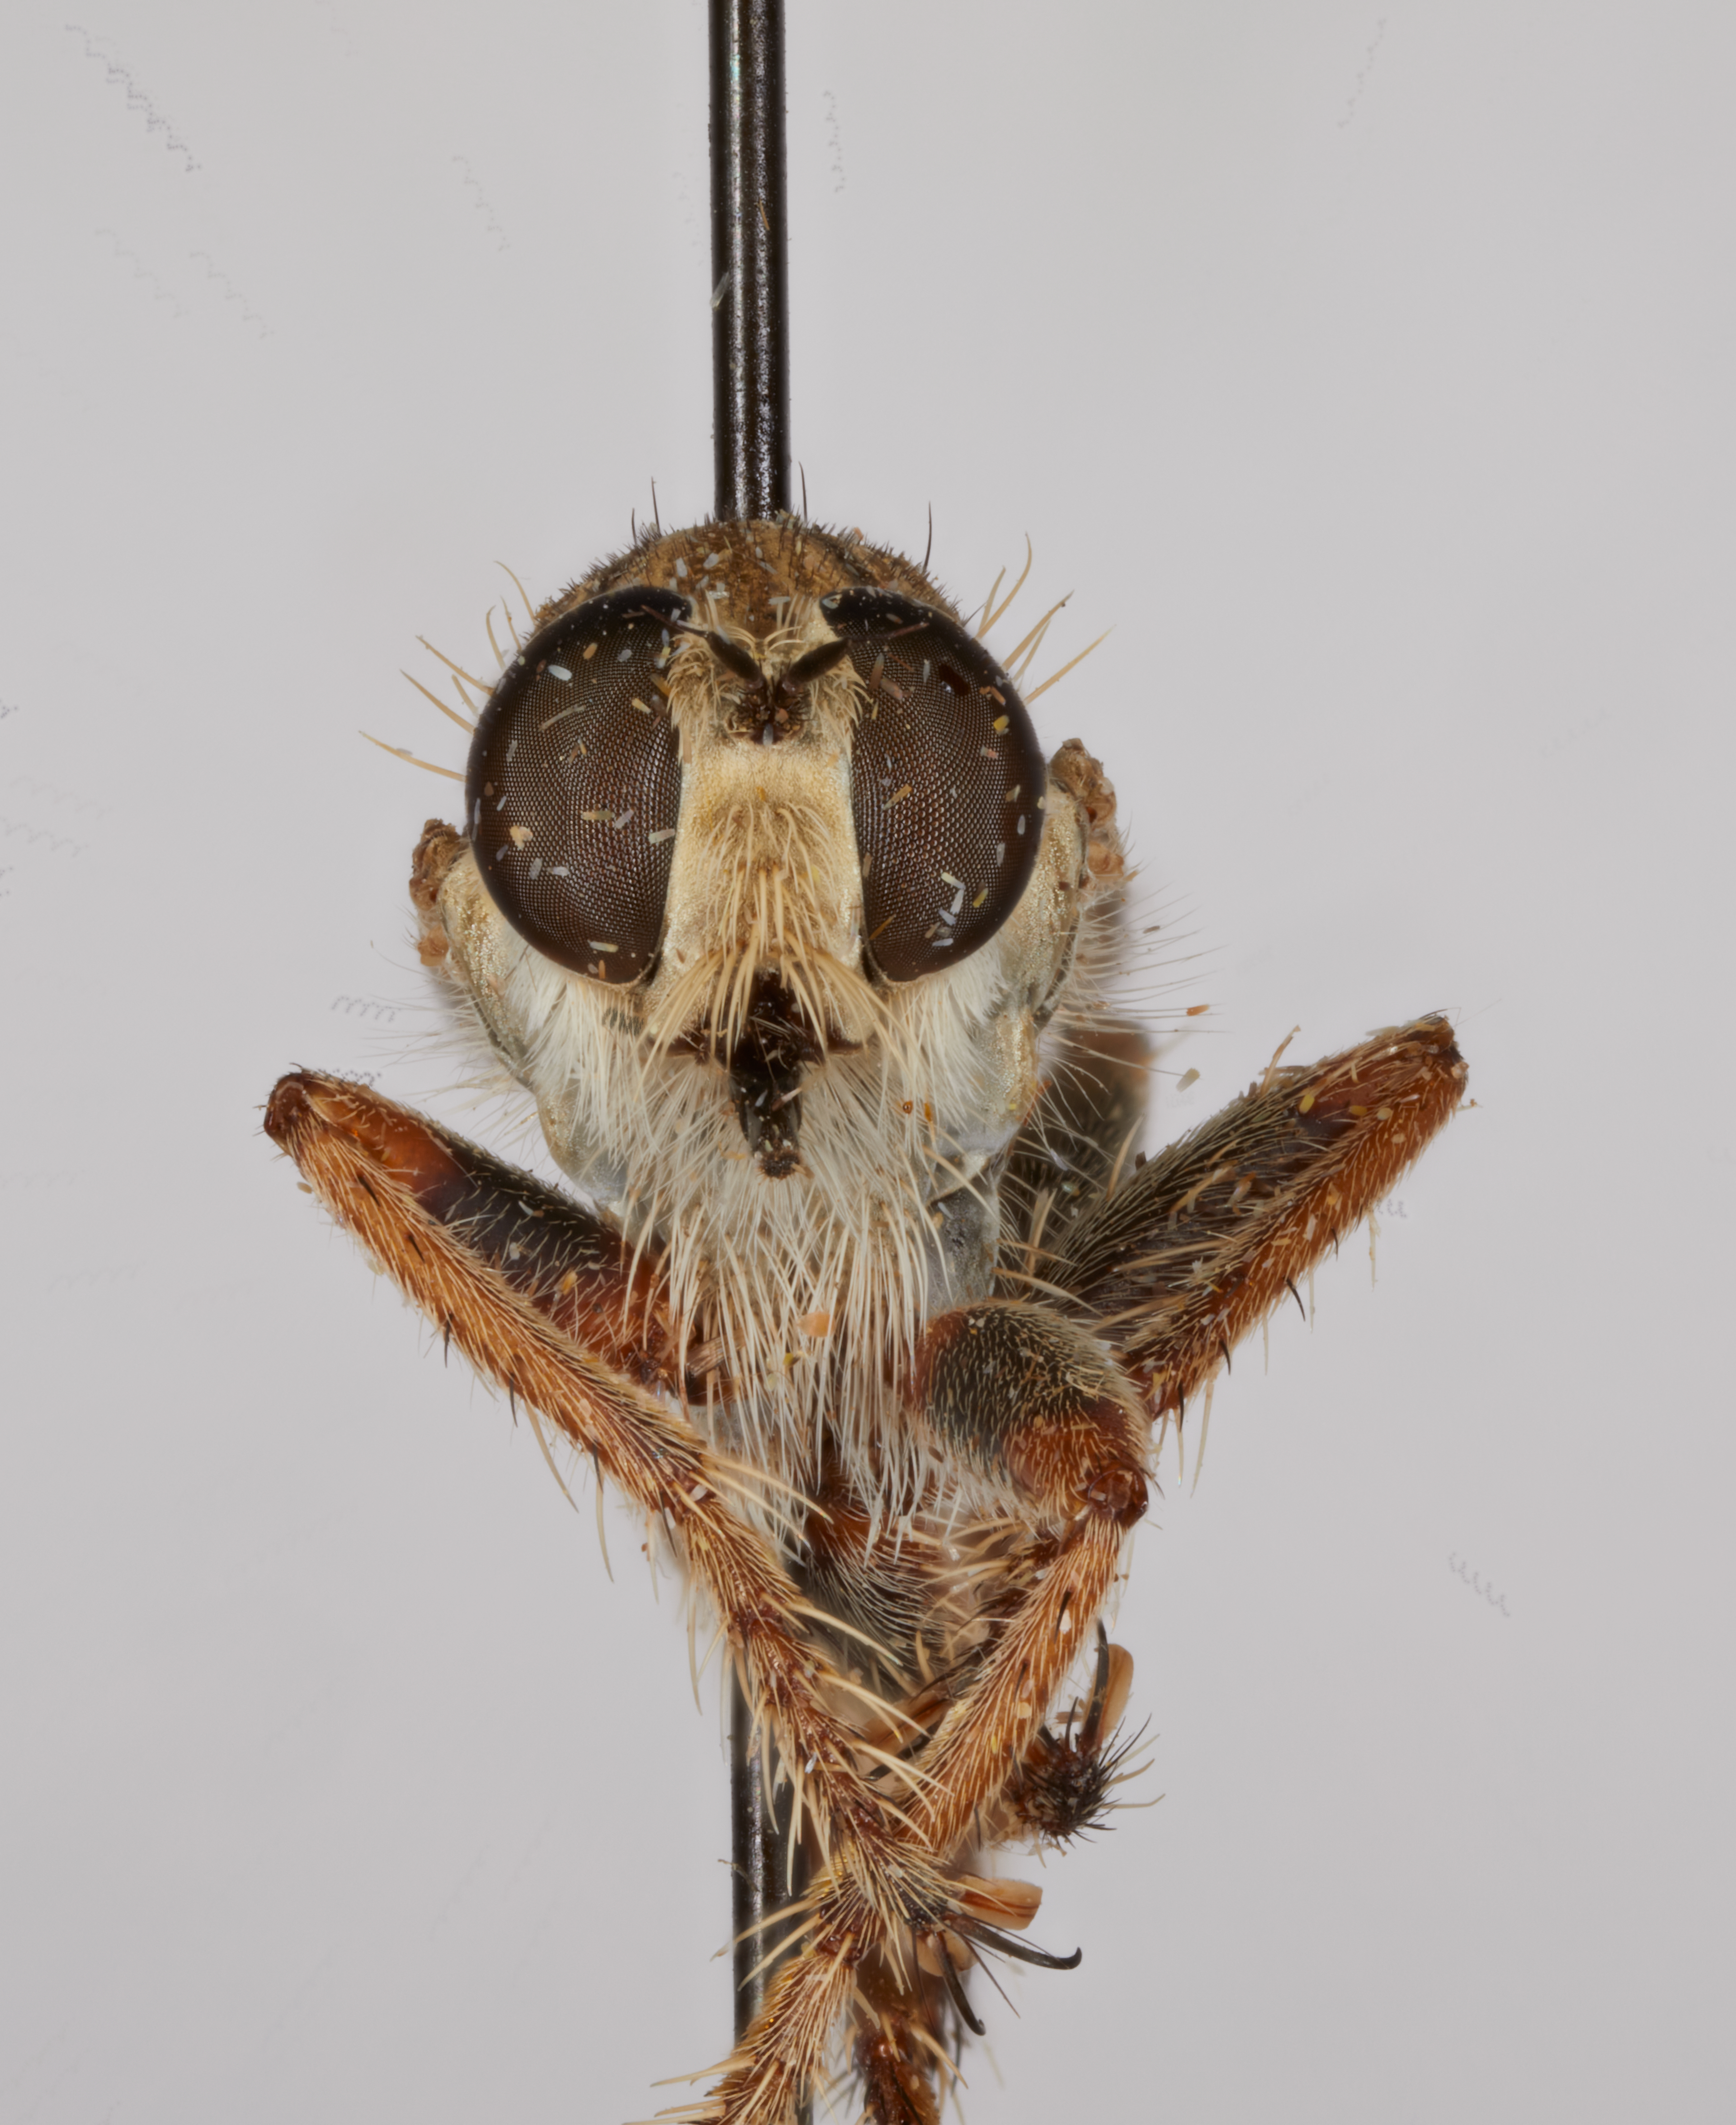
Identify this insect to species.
Proctacanthella wilcoxi
